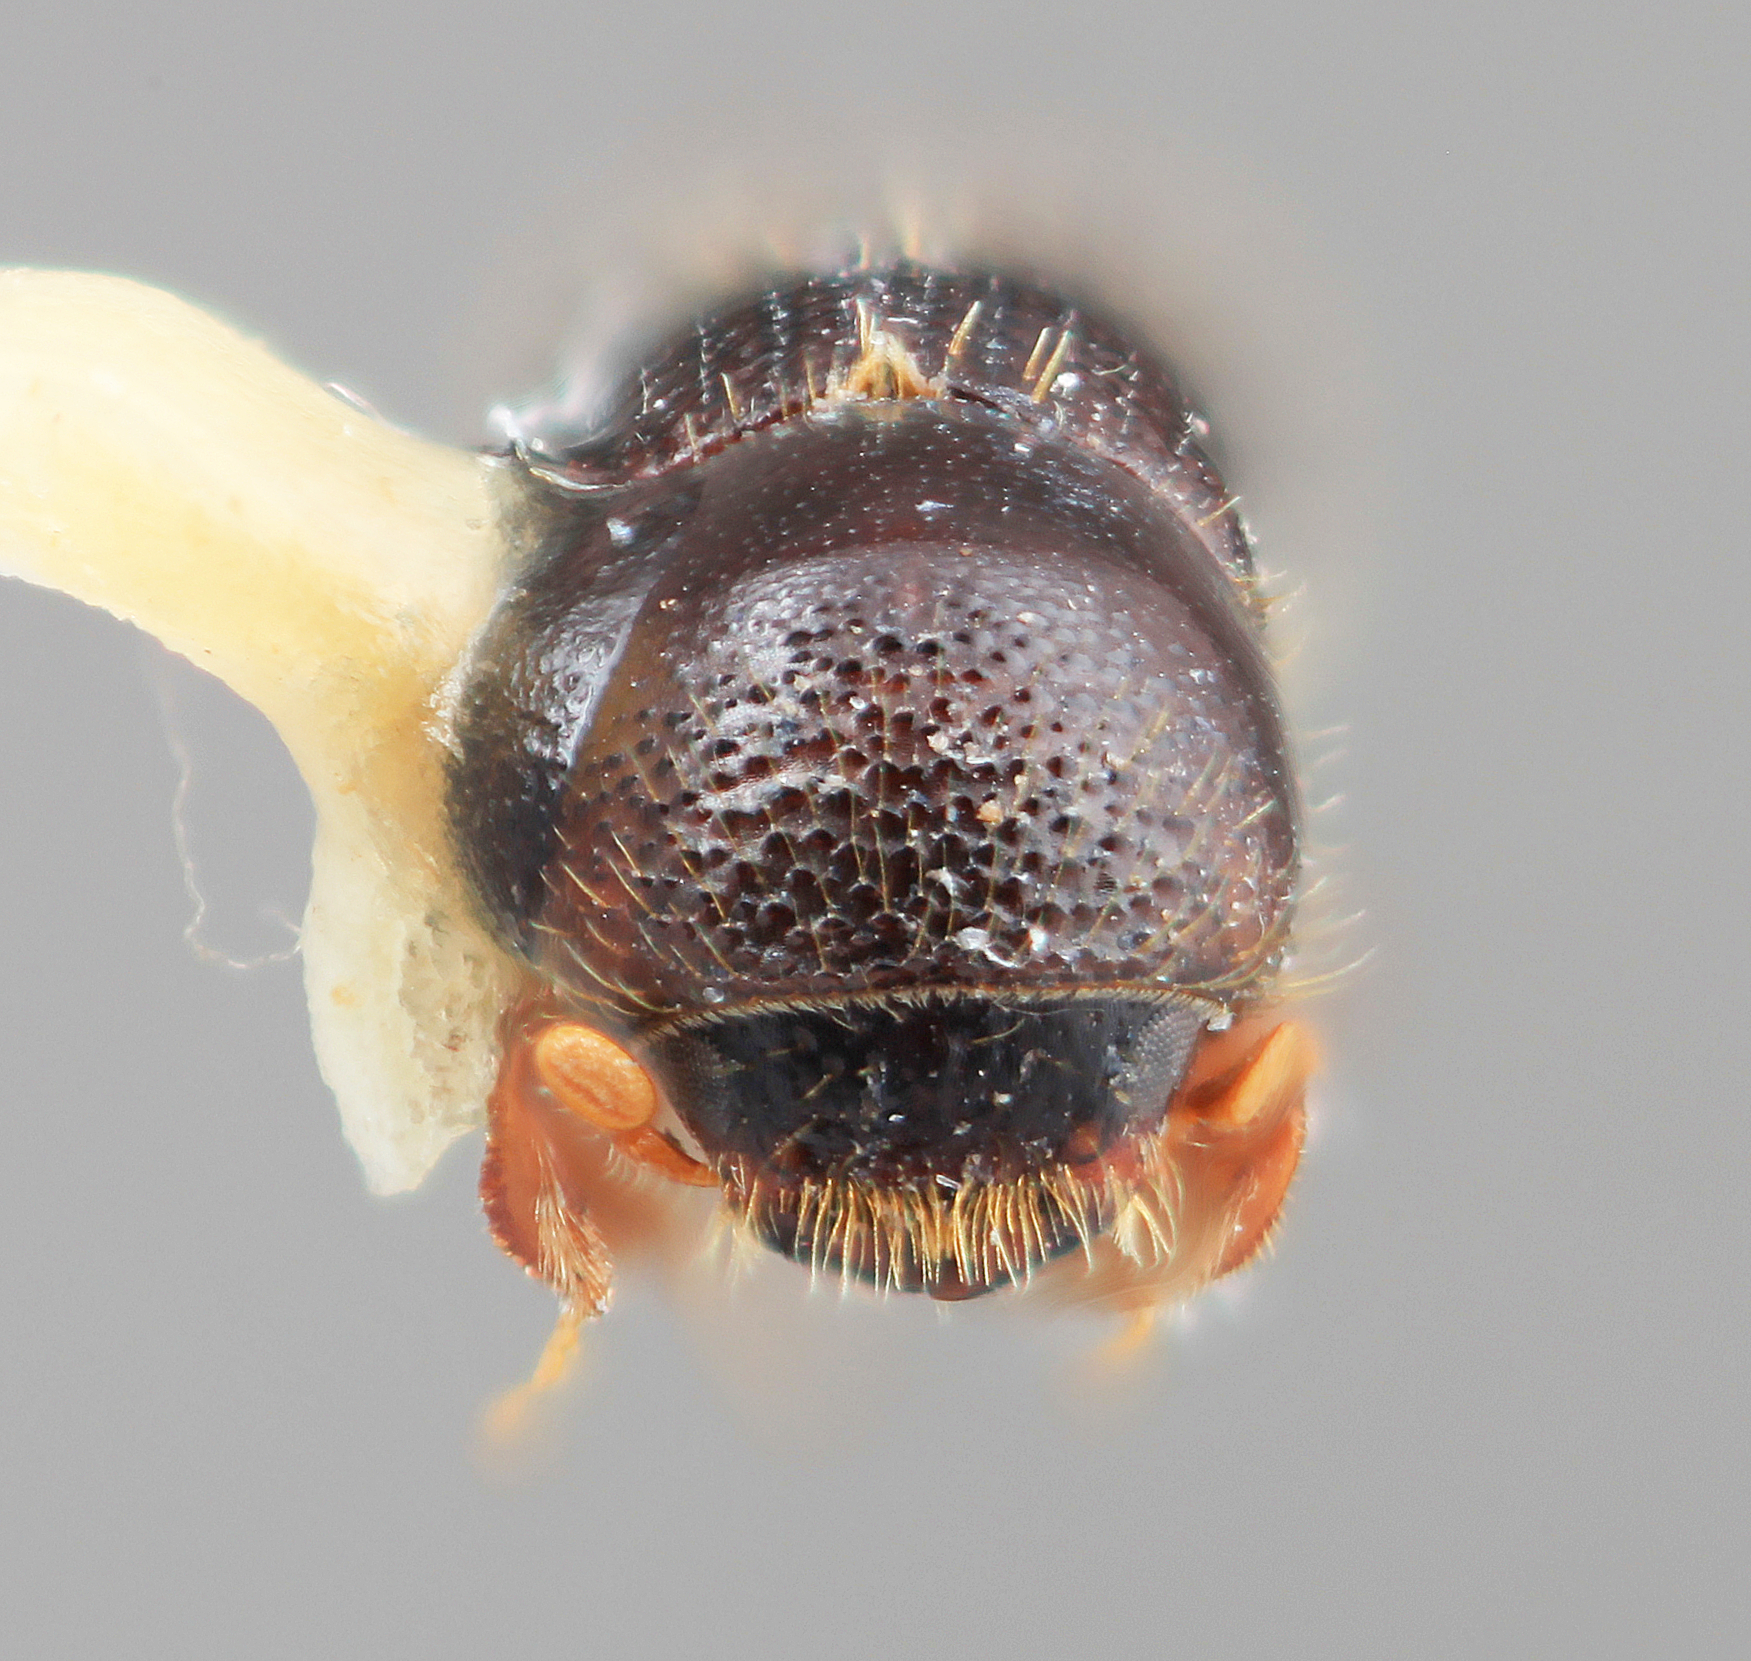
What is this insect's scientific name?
Xyleborinus tribulosus
